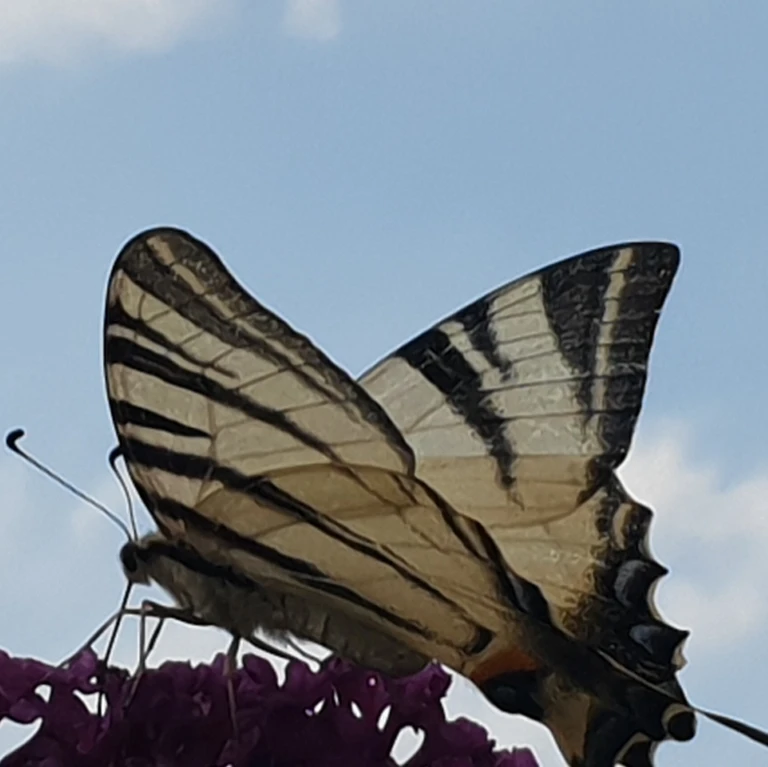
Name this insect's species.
Iphiclides podalirius
